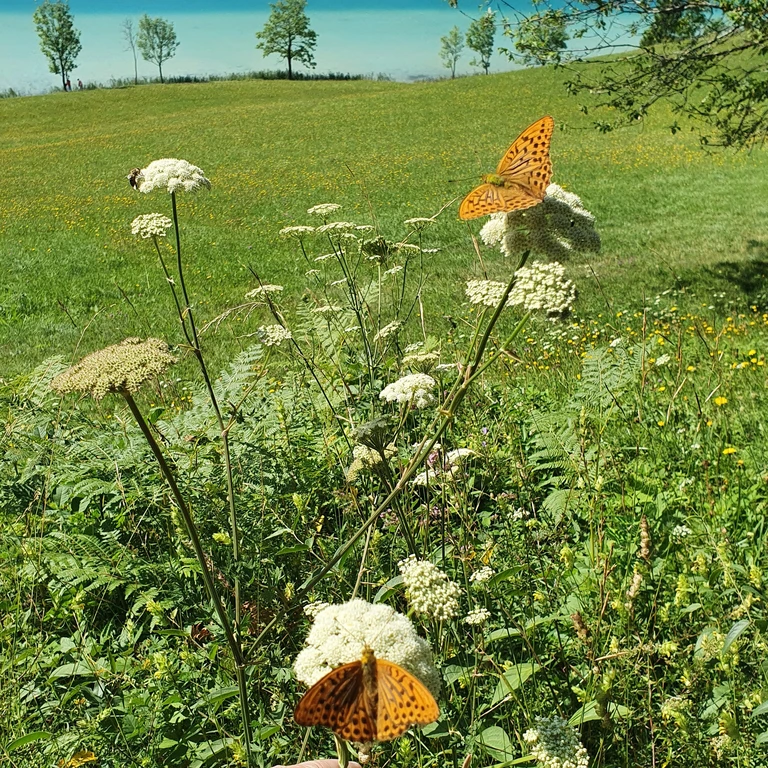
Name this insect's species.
Argynnis paphia
